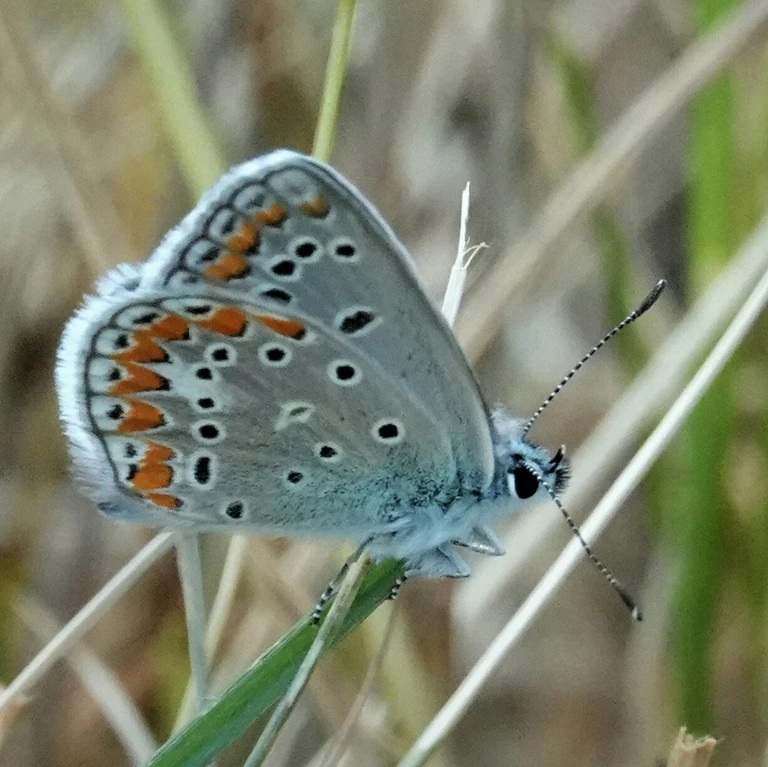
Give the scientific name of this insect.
Polyommatus thersites
